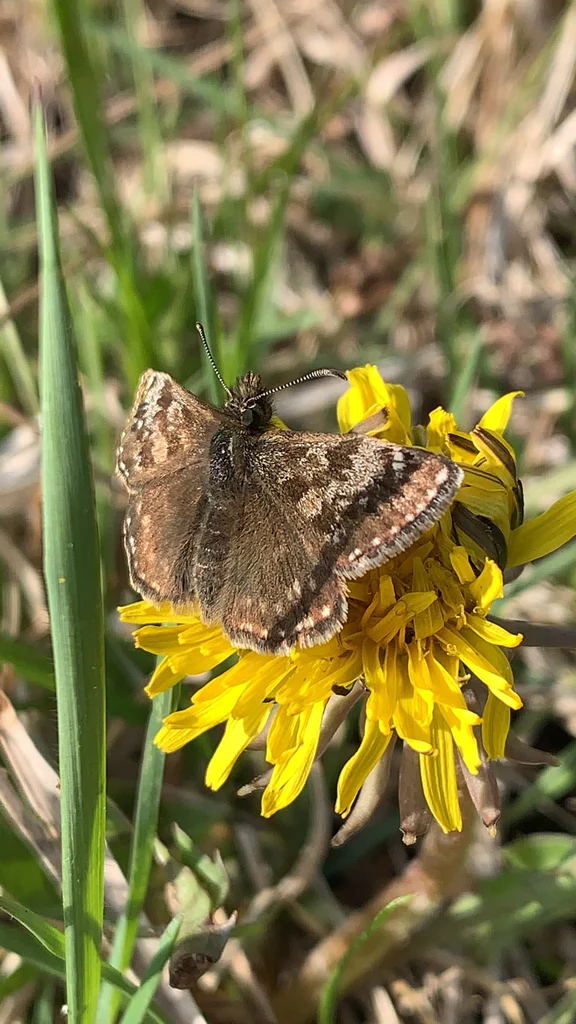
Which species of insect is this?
Erynnis tages
